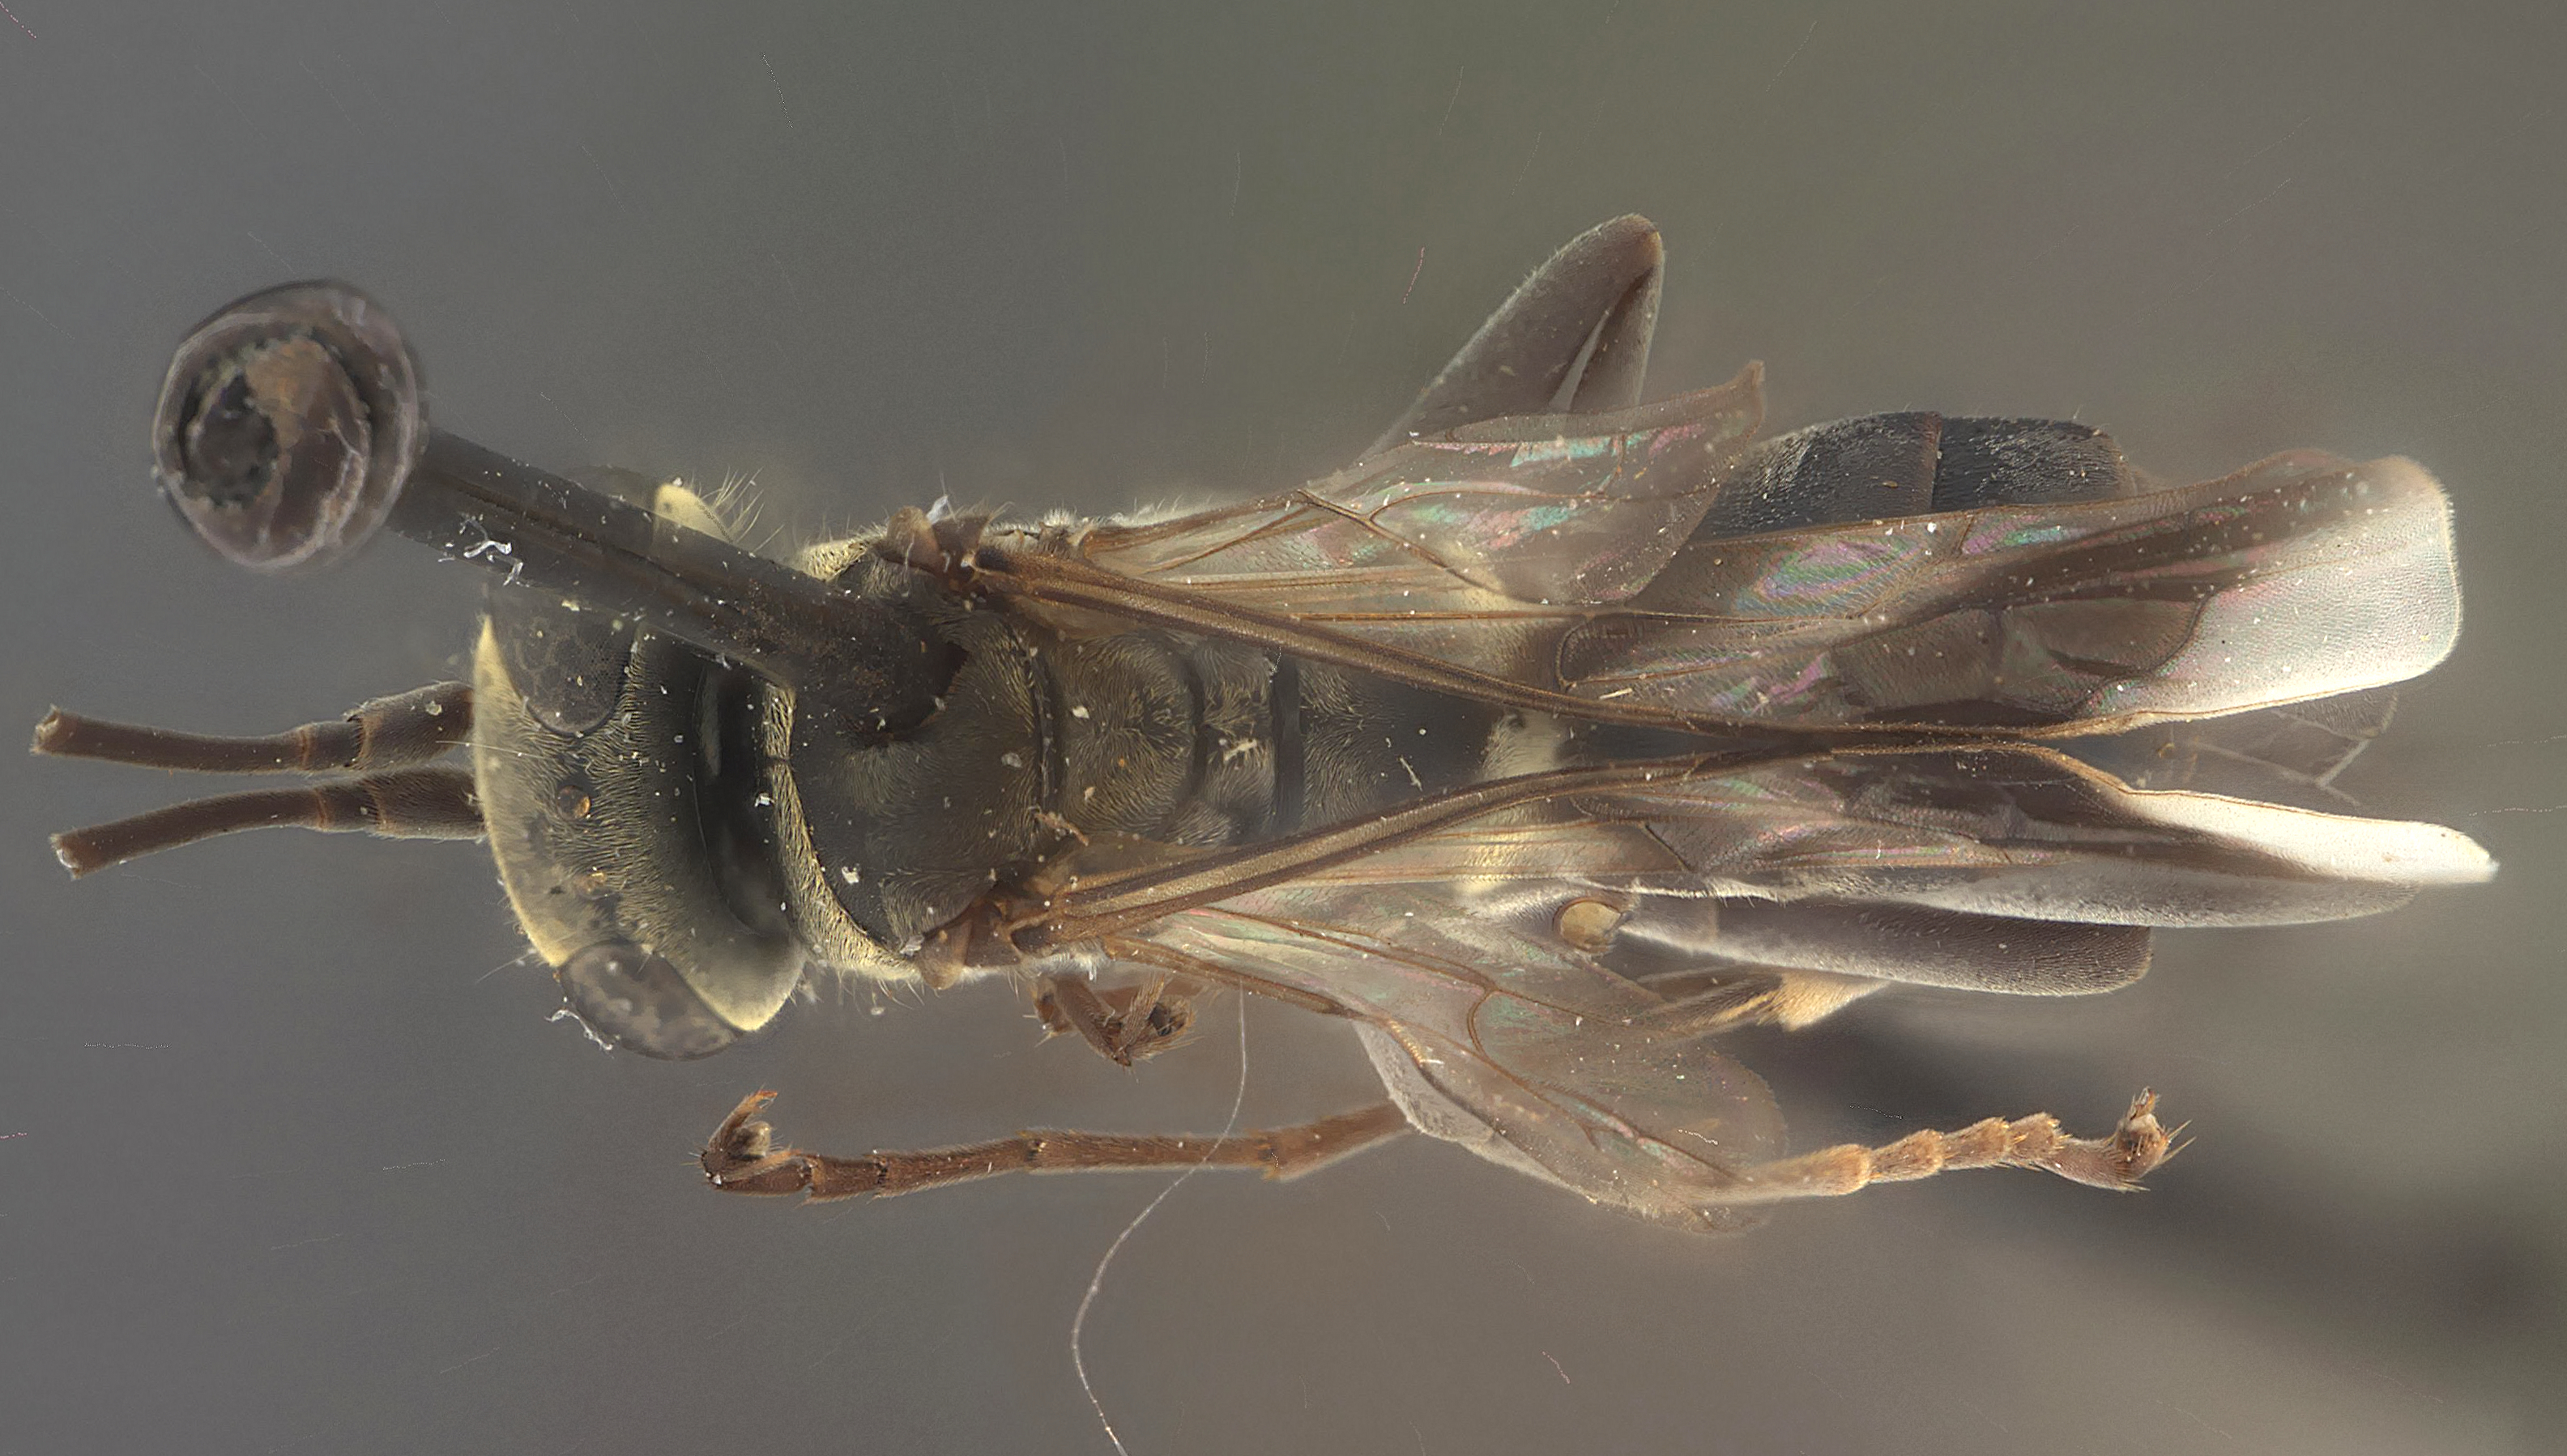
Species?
Calicurgus flavidus
